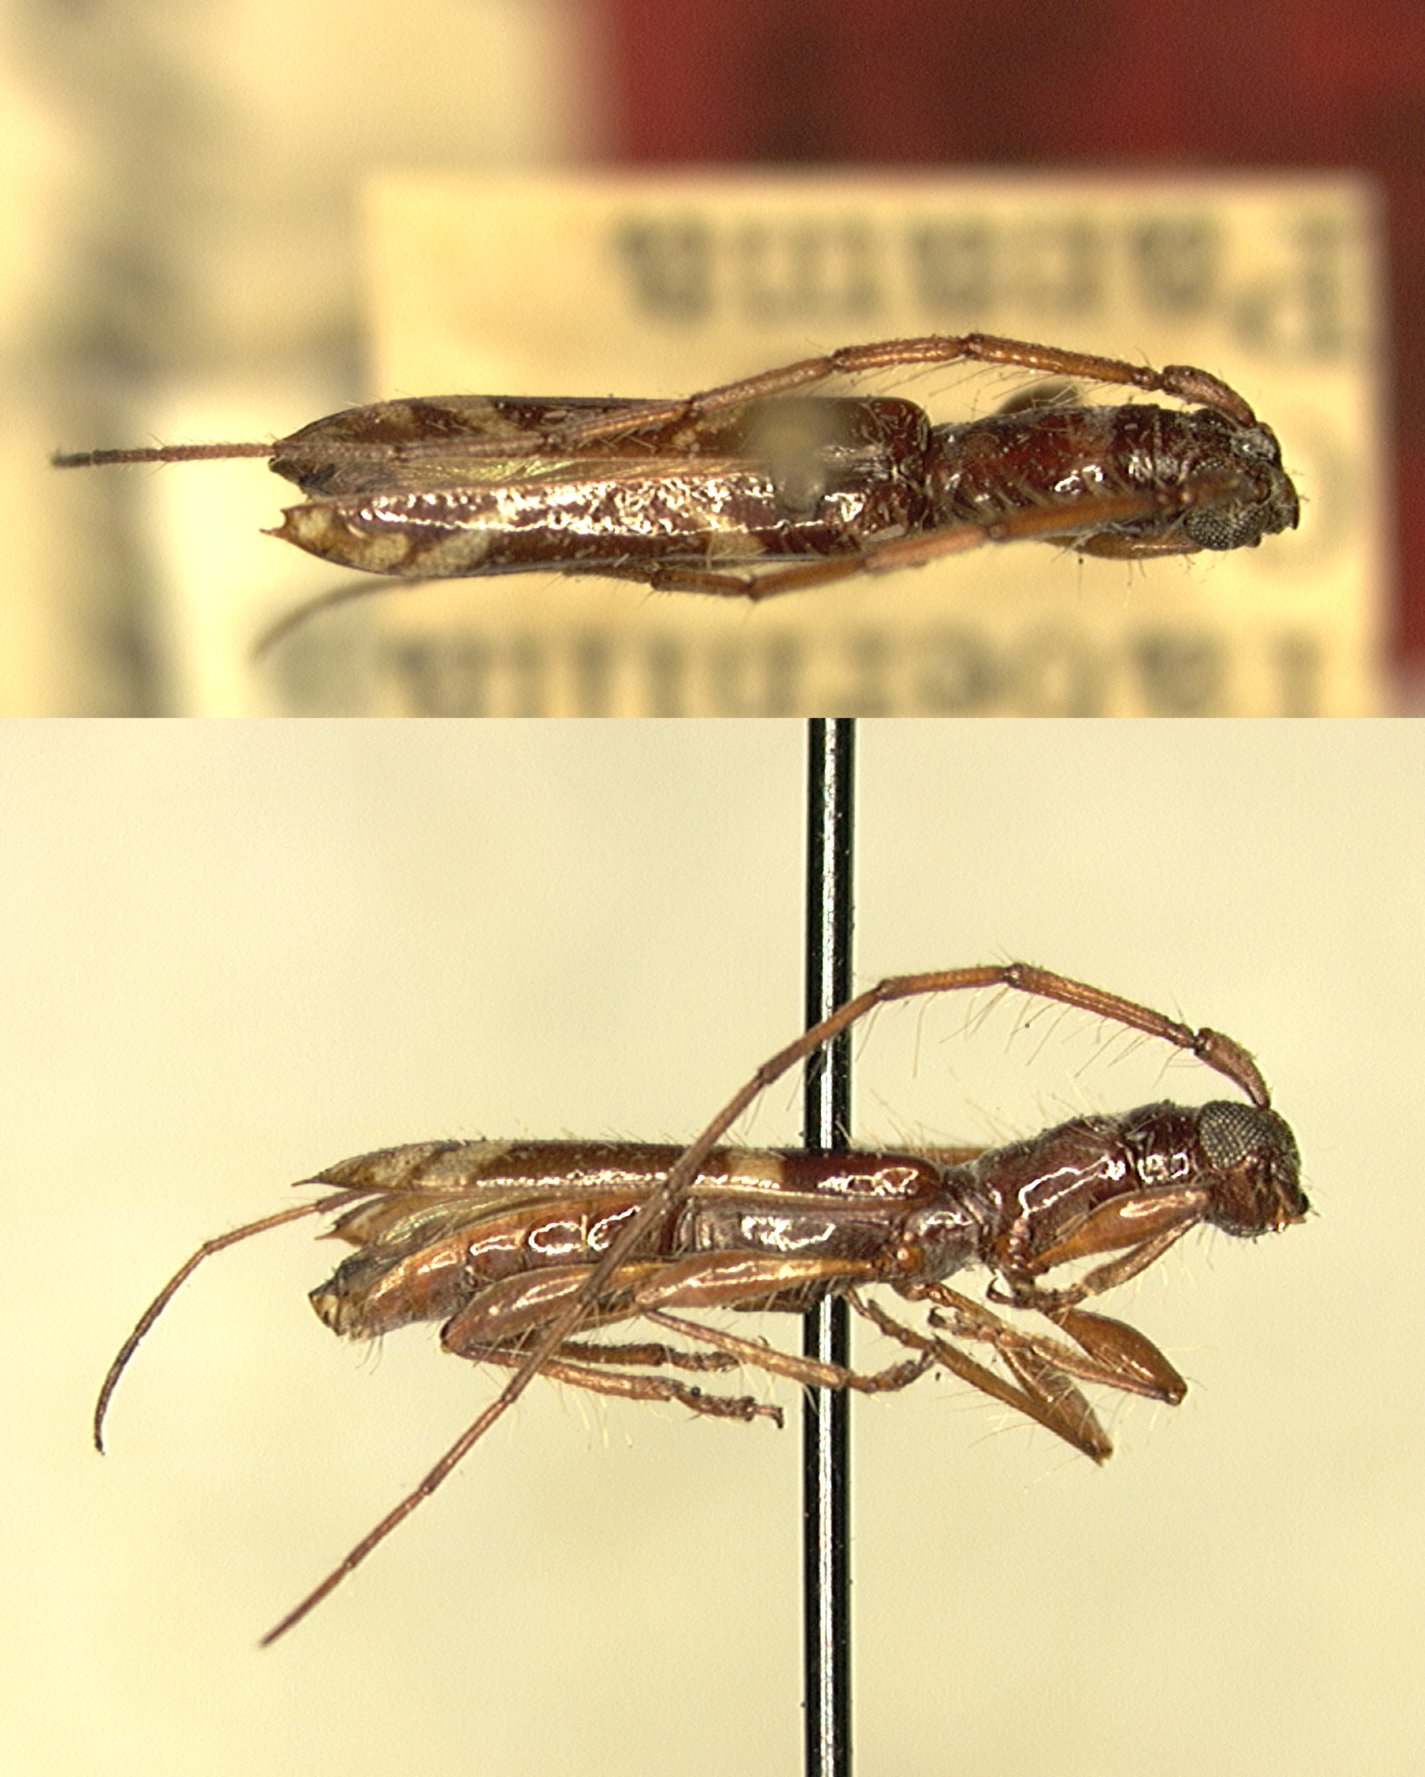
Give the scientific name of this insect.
Ibidion delicatulum (also Compsa macra)
